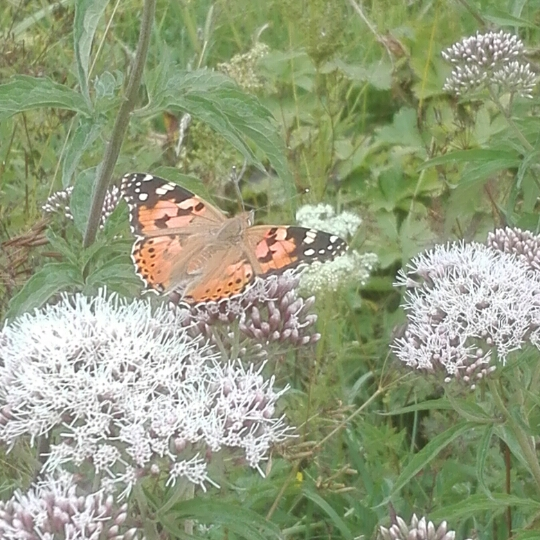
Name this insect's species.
Vanessa cardui
